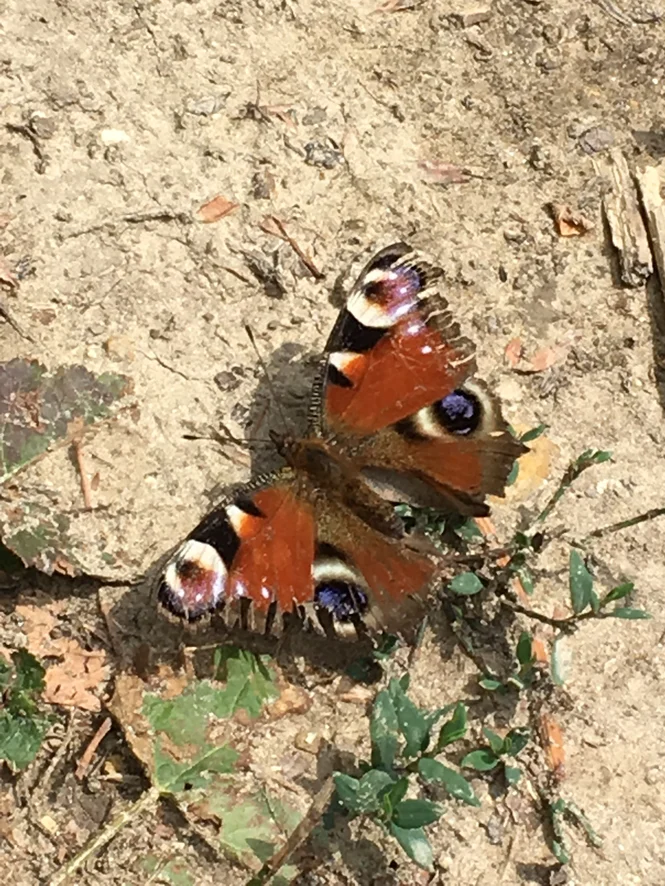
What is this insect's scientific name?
Aglais io
